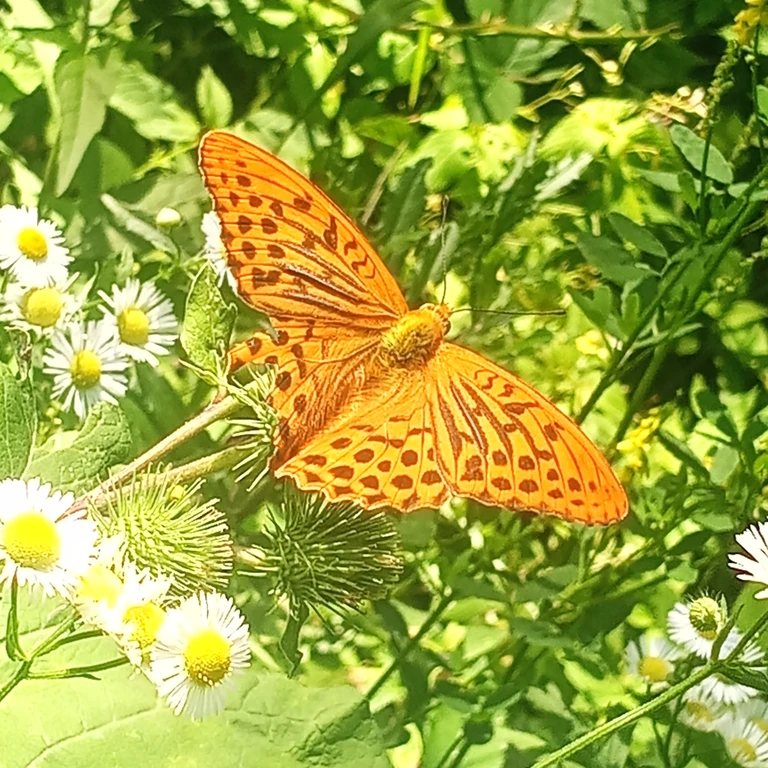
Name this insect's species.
Argynnis paphia
